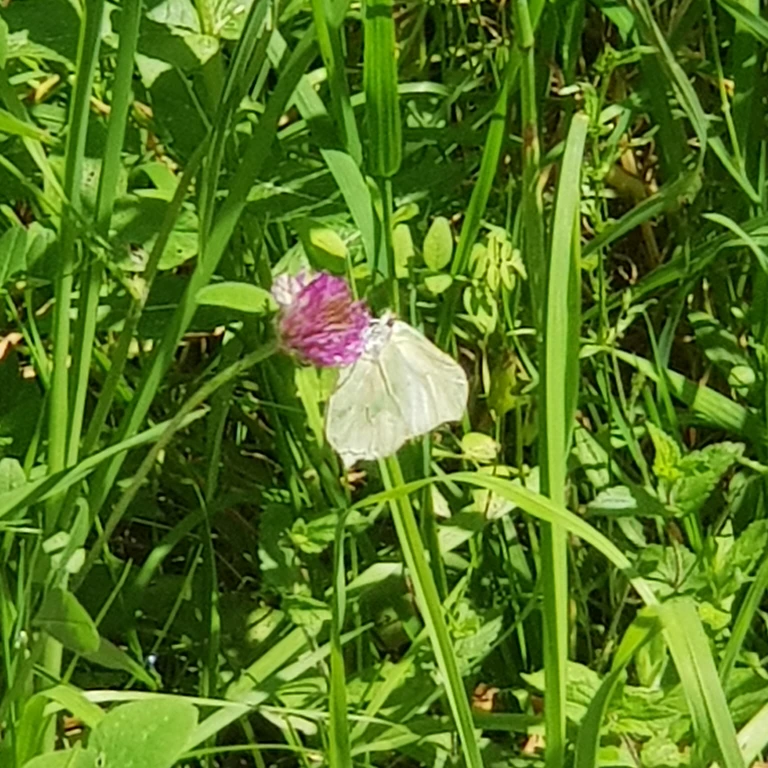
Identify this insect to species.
Gonepteryx rhamni
